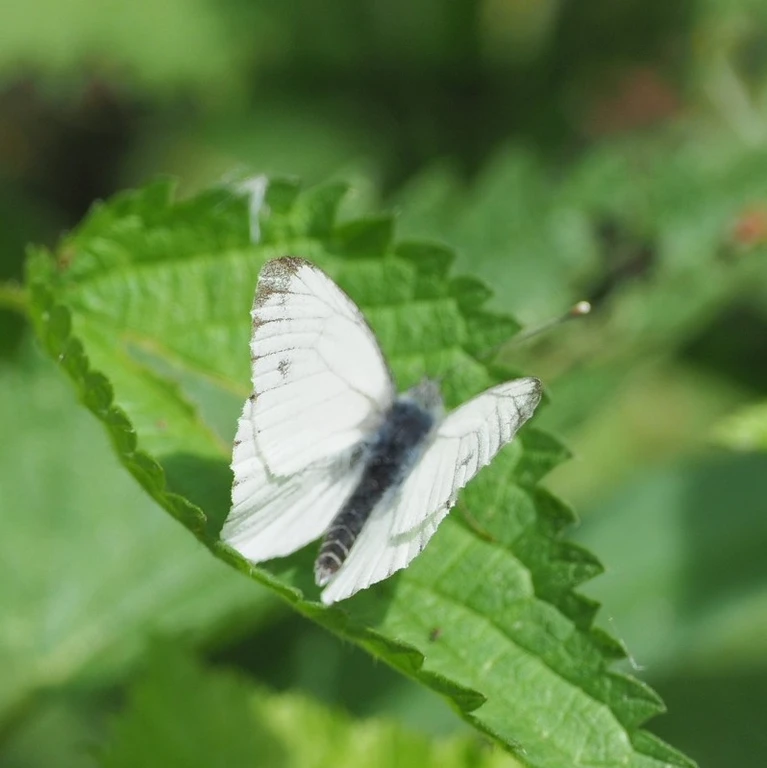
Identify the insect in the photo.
Pieris napi
